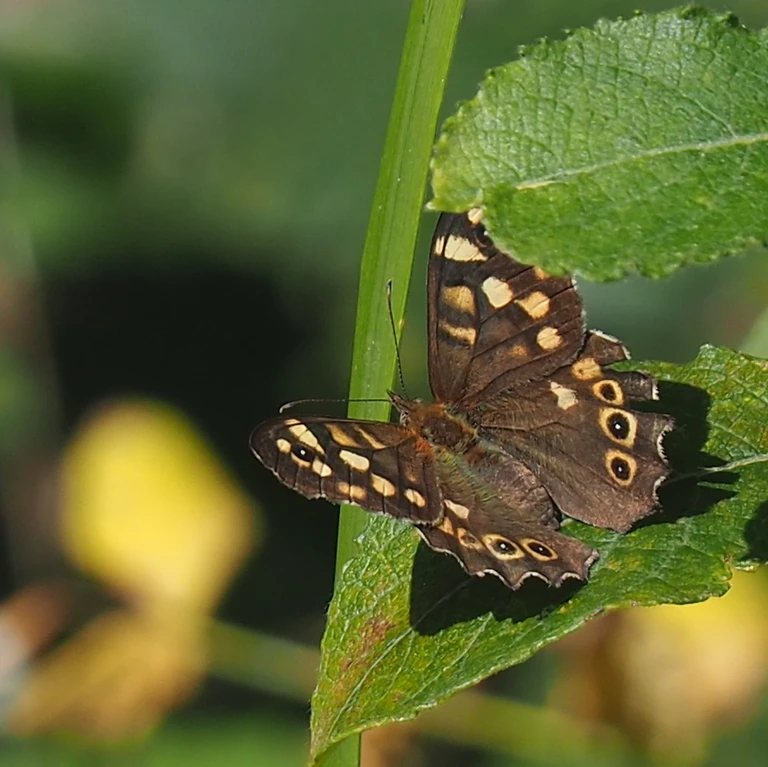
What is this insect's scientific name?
Pararge aegeria
